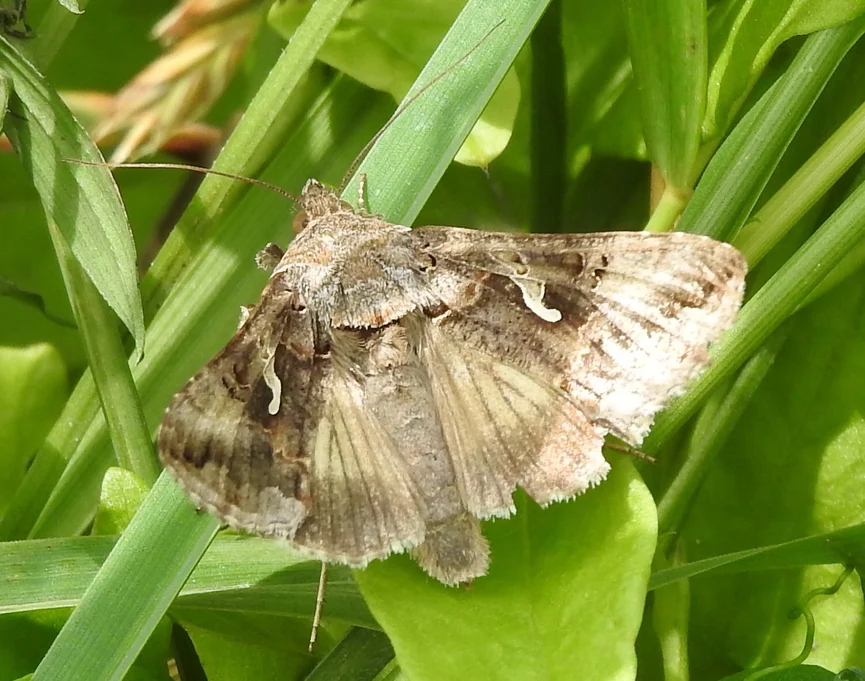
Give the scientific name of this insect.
Autographa gamma
